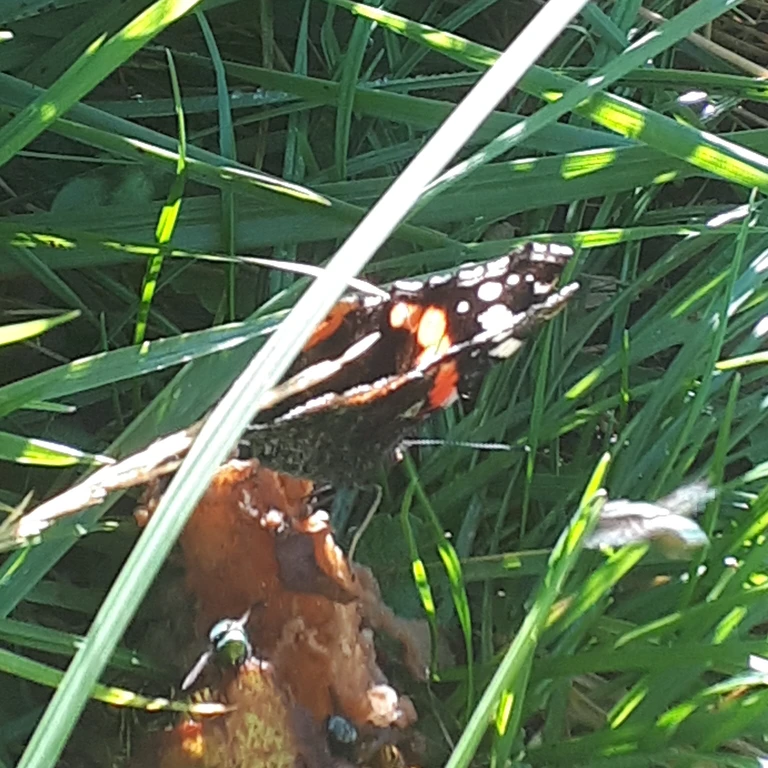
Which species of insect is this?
Vanessa atalanta
